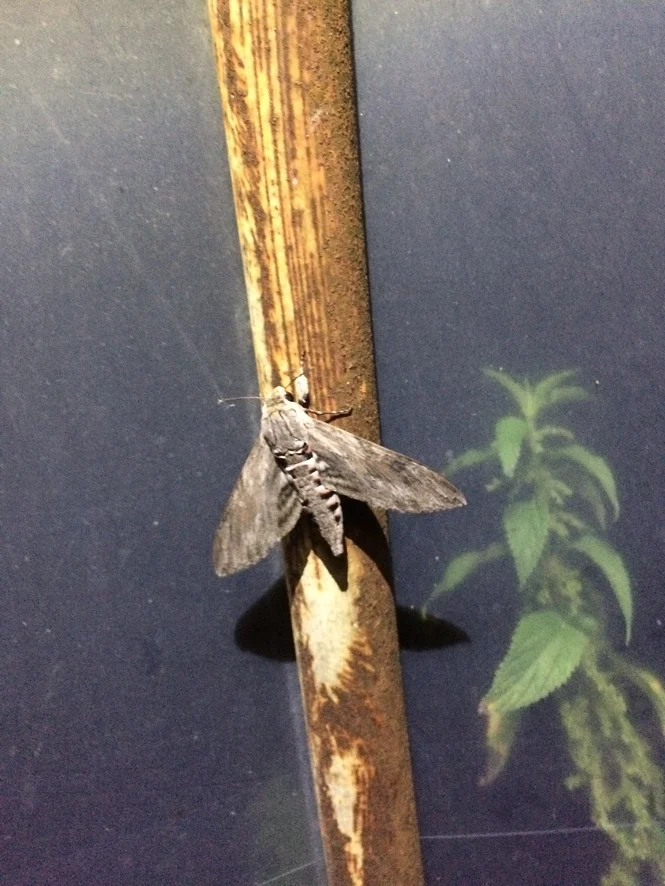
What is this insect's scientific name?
Agrius convolvuli
